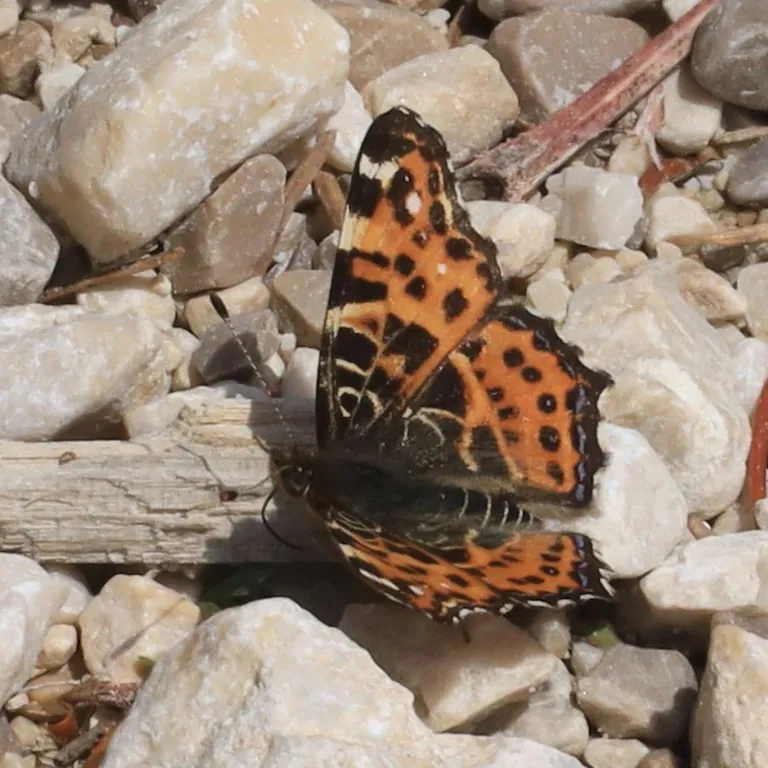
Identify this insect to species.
Araschnia levana
